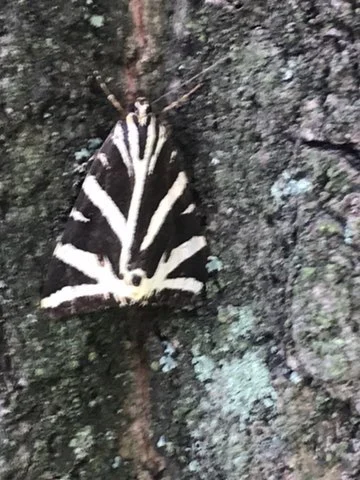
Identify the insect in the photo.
Euplagia quadripunctaria
